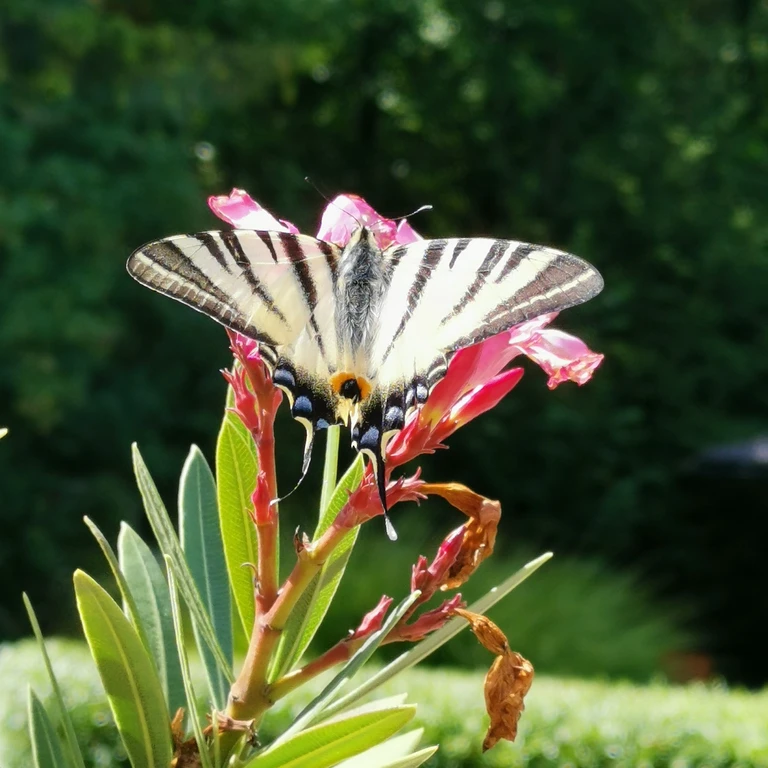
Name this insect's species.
Iphiclides podalirius
